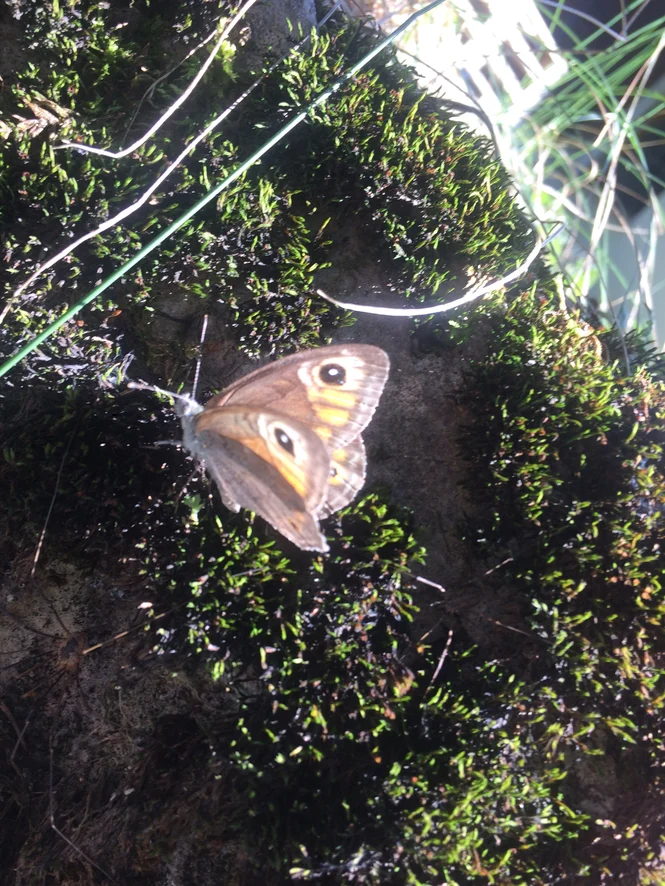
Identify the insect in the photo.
Lasiommata maera (also Pararge maera)
